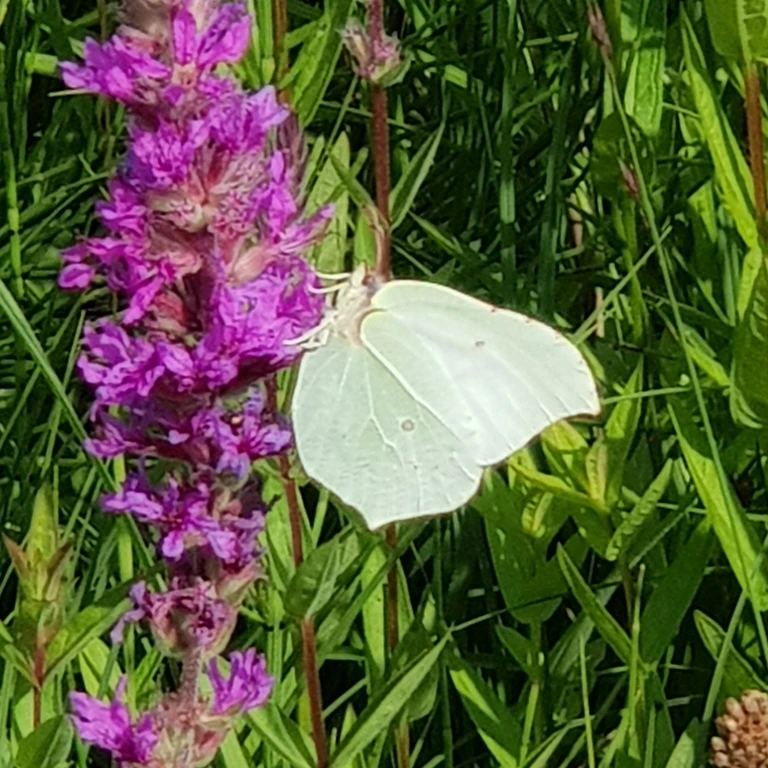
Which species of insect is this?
Gonepteryx rhamni
